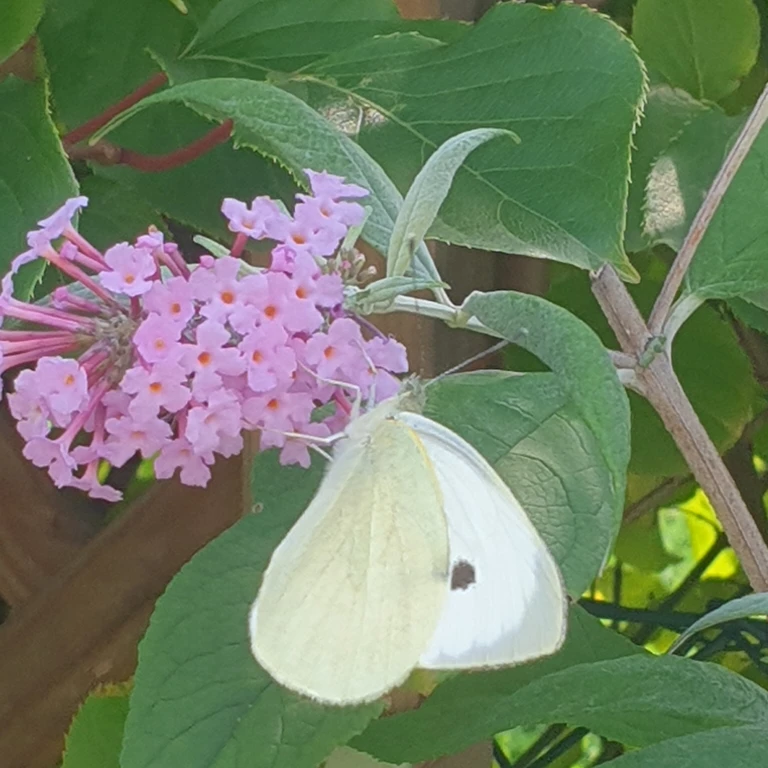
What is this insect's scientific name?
Pieris brassicae
